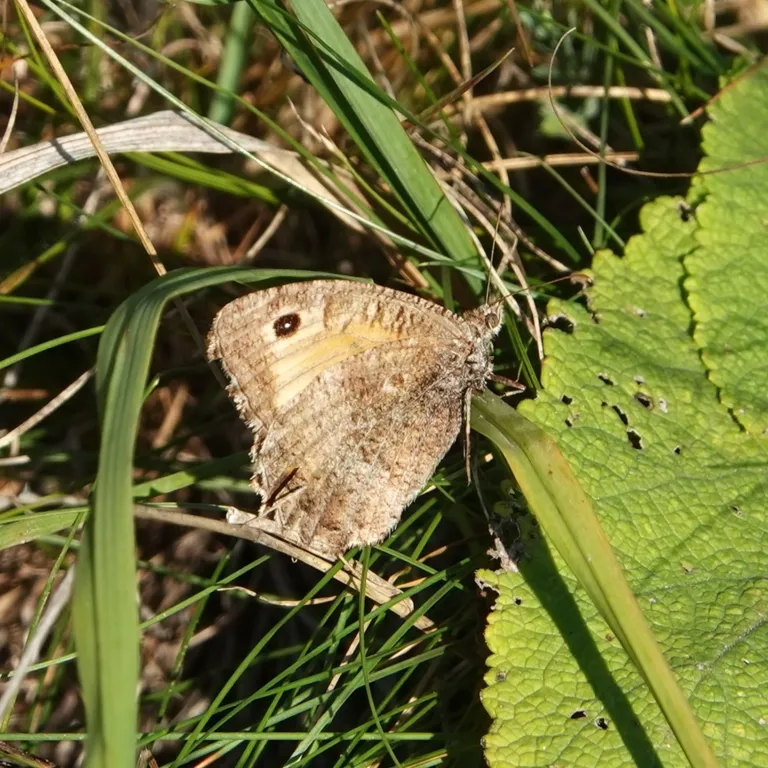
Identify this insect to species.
Arethusana arethusa
